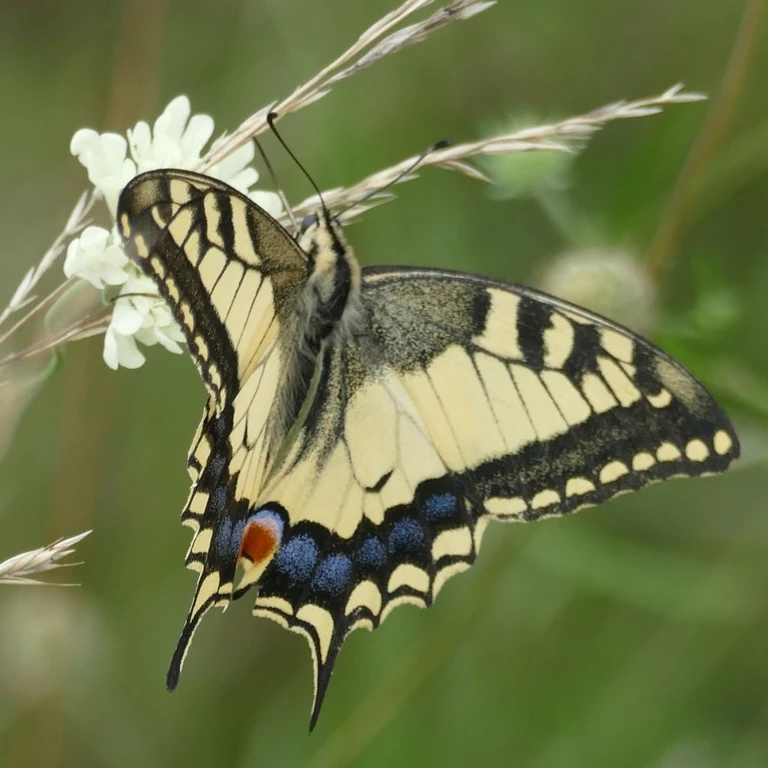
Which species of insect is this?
Papilio machaon
